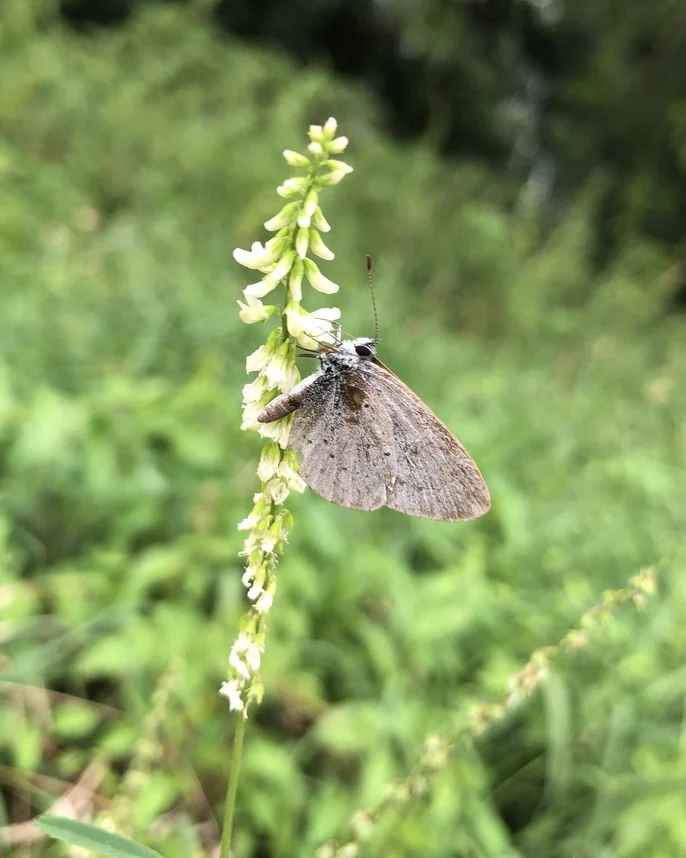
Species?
Celastrina argiolus
